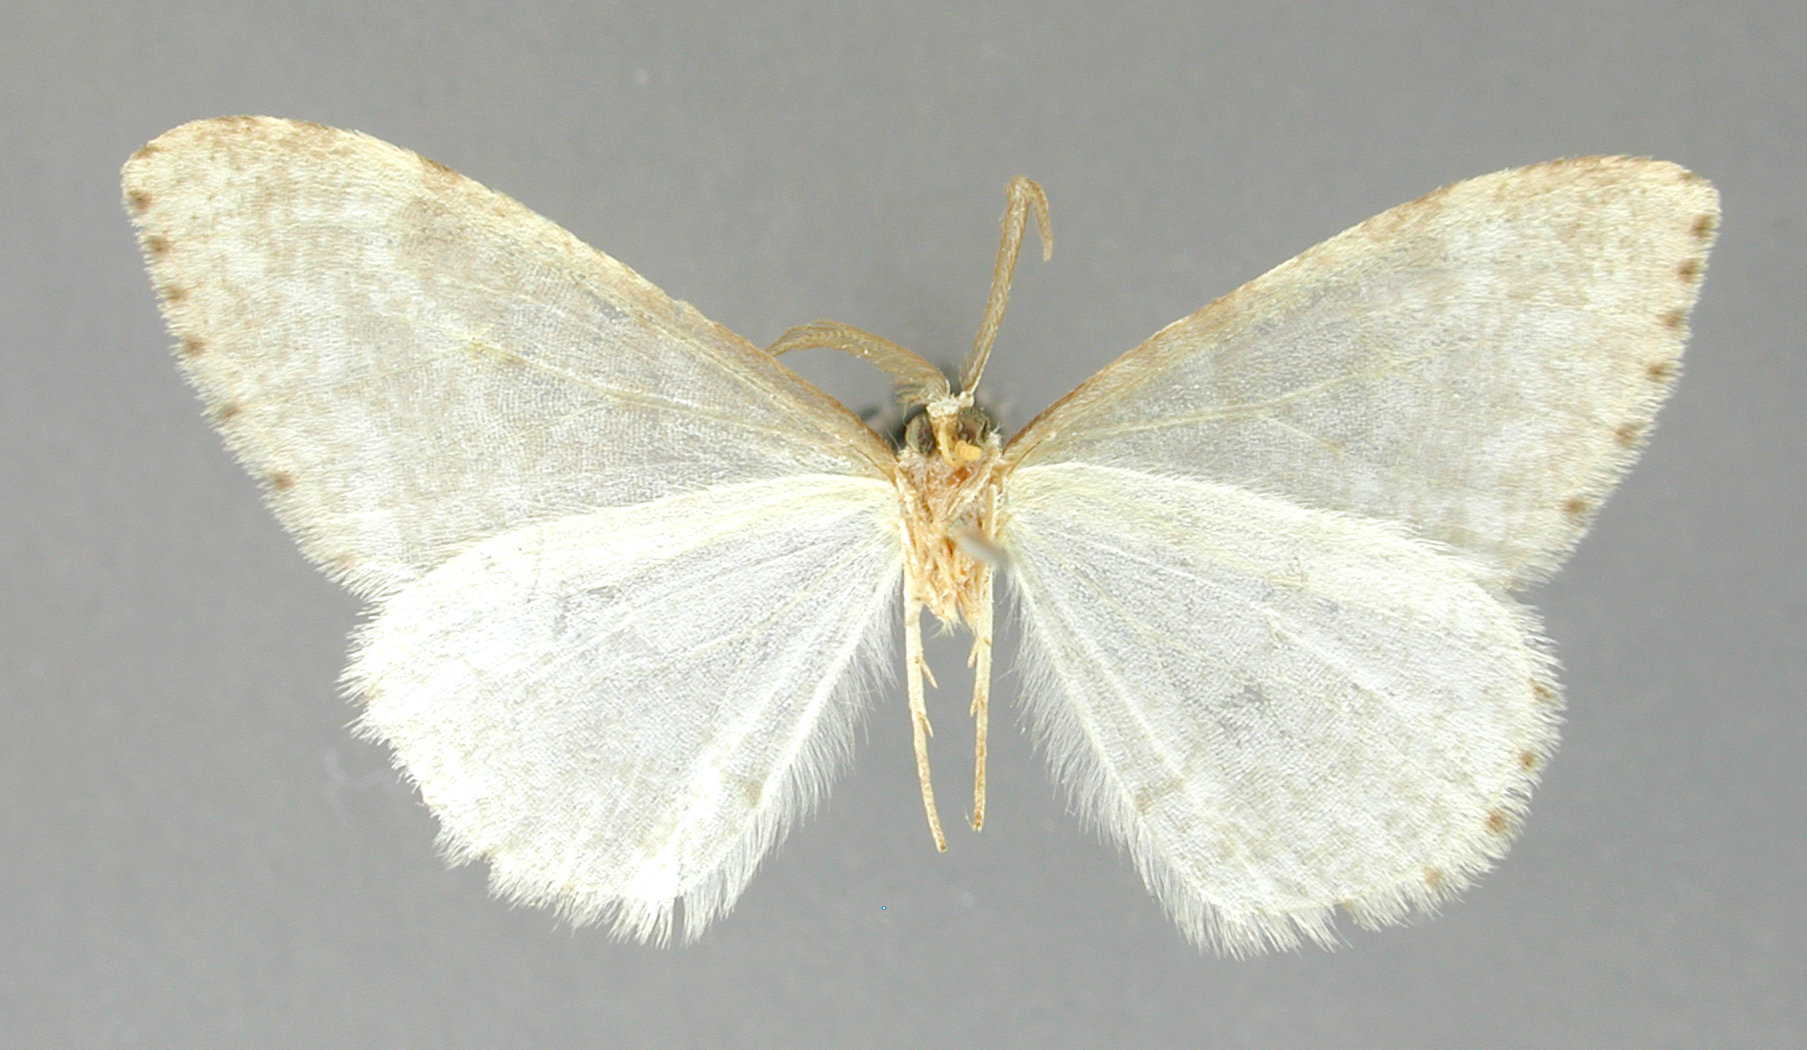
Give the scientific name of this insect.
Larentia core
